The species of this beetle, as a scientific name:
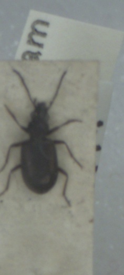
Bembidion punctulatum
